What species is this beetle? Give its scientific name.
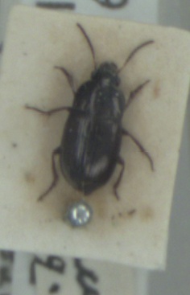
Amara tibialis
